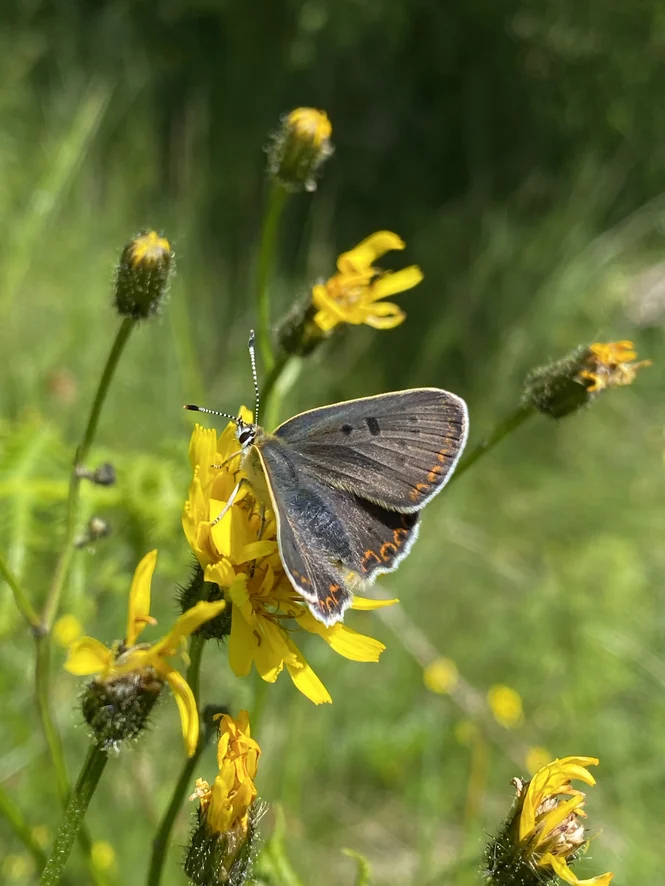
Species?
Lycaena tityrus (also Loweia tityrus)
